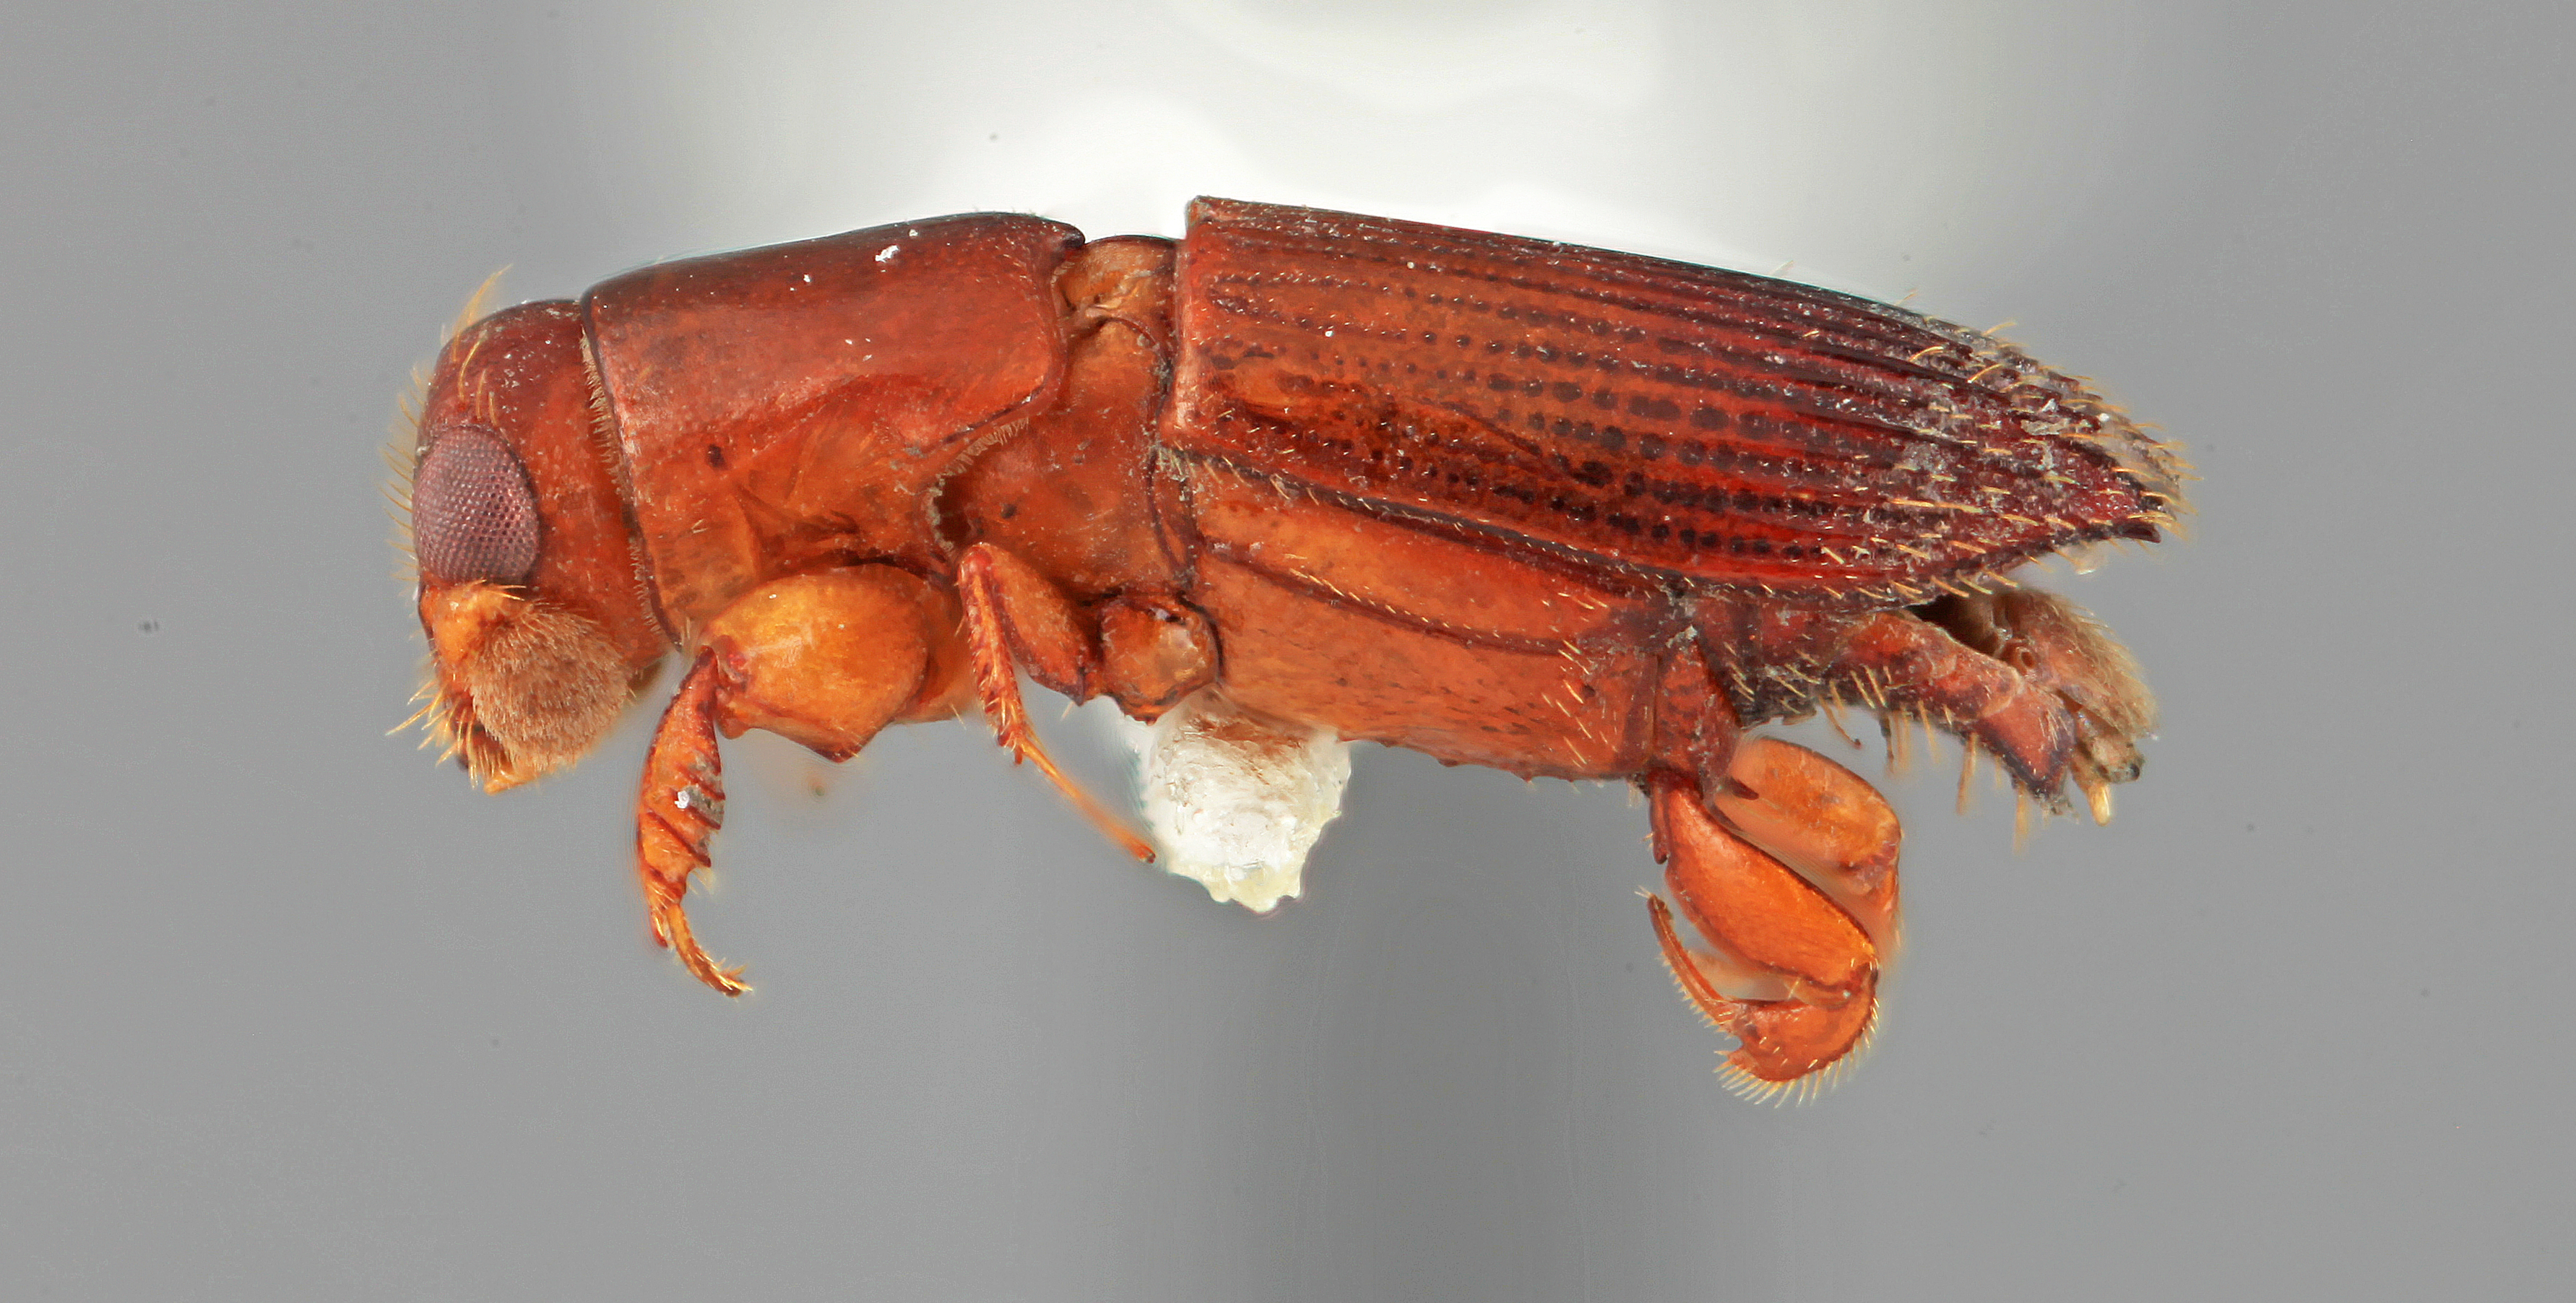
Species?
Platypus nudatus
